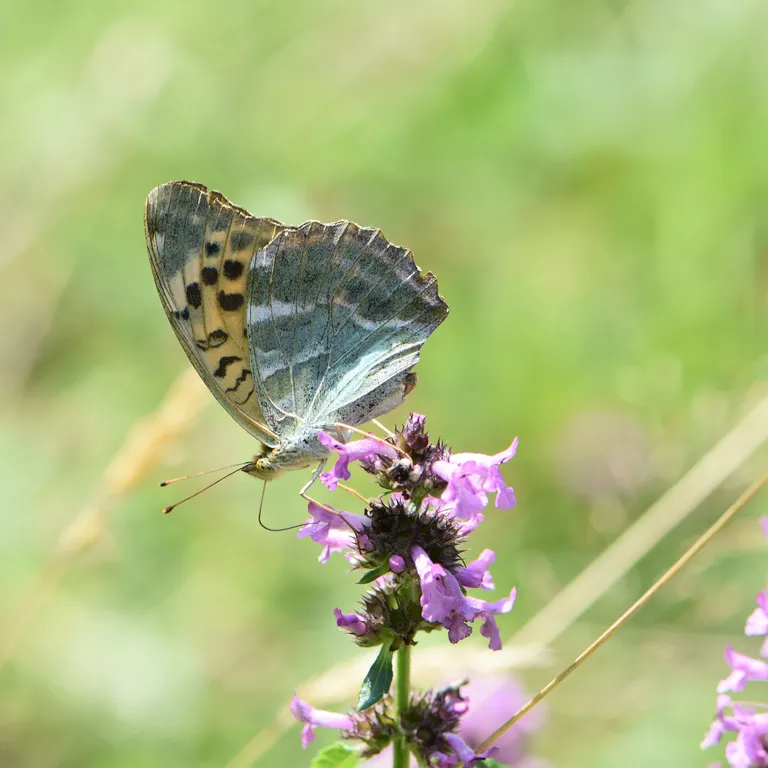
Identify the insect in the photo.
Argynnis paphia
